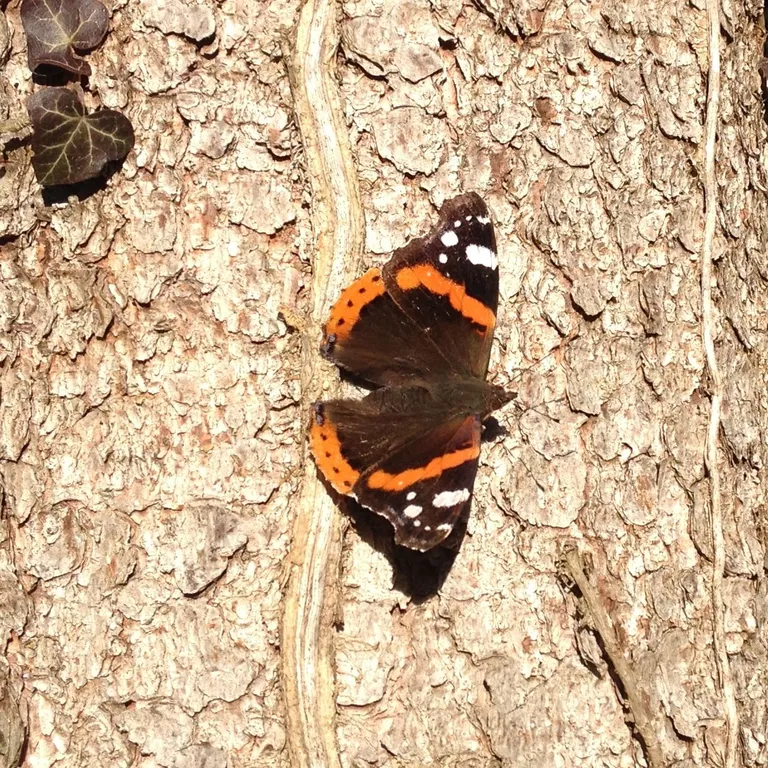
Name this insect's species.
Vanessa atalanta
